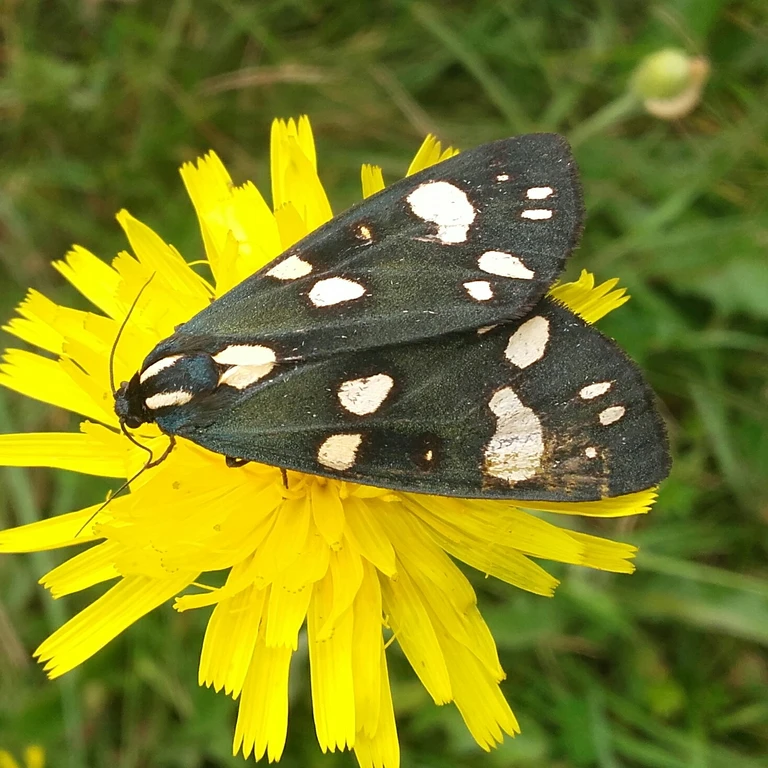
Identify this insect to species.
Callimorpha dominula
